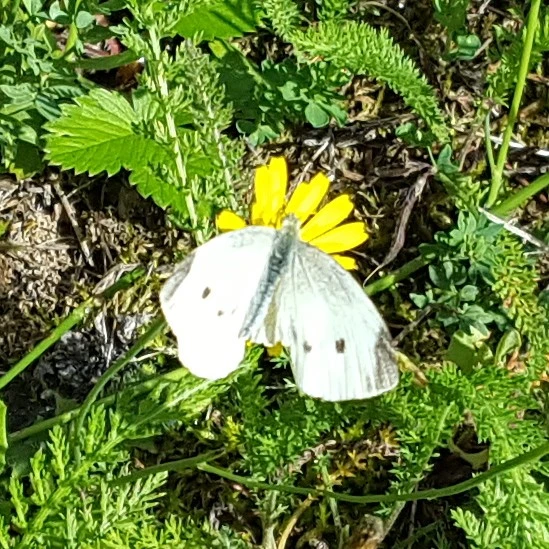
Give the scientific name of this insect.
Pieris rapae
